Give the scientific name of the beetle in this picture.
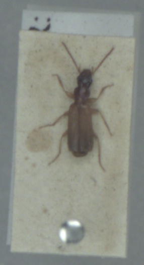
Paradromius linearis
